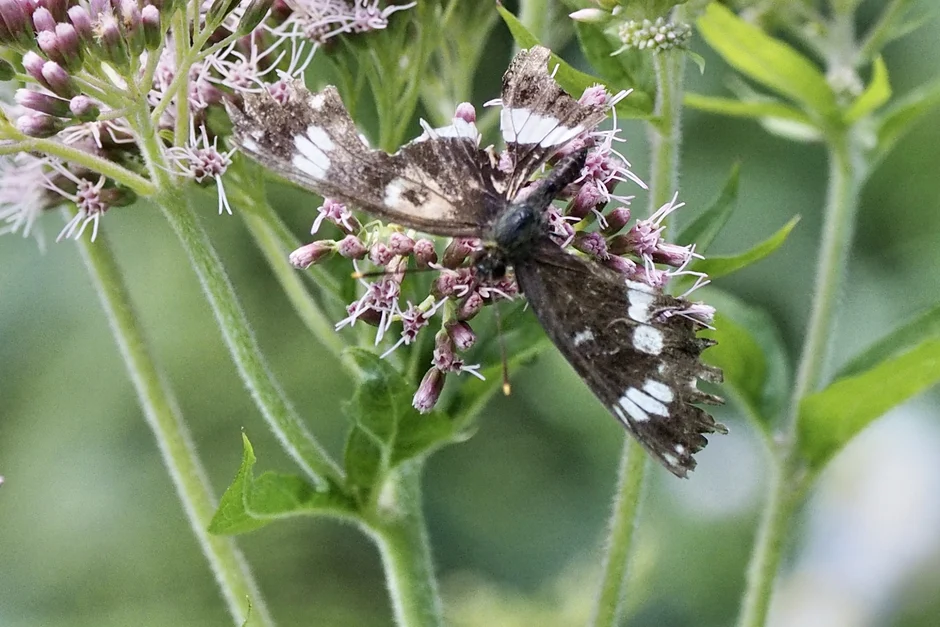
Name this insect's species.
Limenitis camilla (also Ladoga camilla)
